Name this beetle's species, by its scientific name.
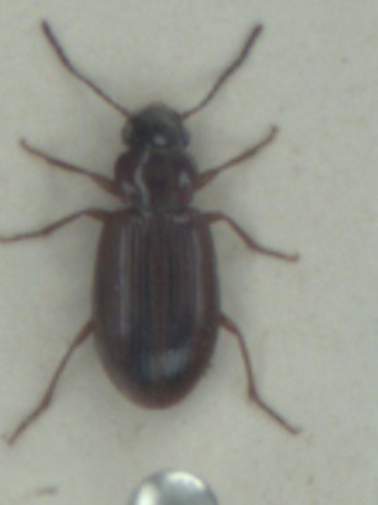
Dicheirotrichus placidus
